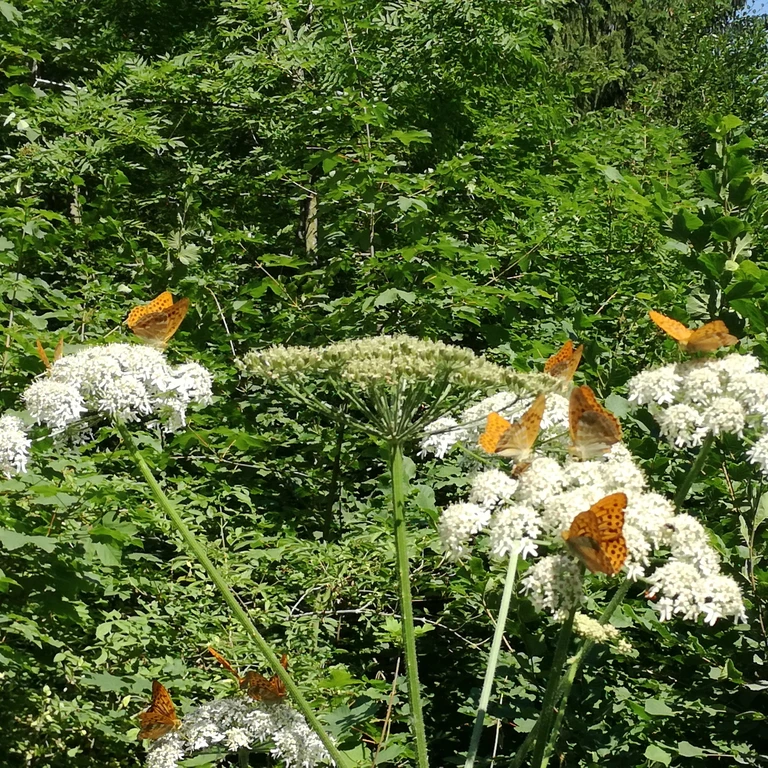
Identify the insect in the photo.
Argynnis paphia
